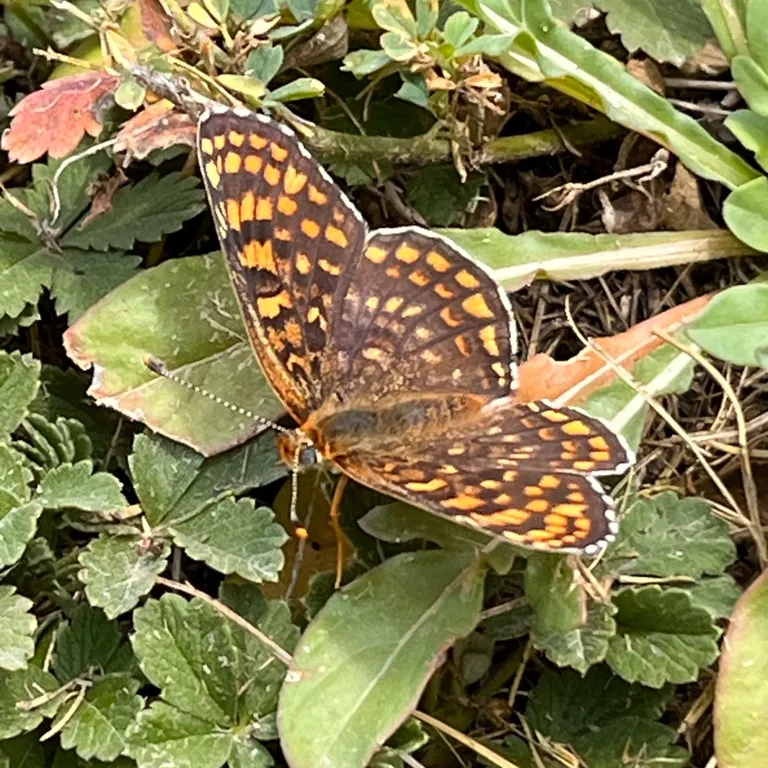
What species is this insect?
Melitaea phoebe
